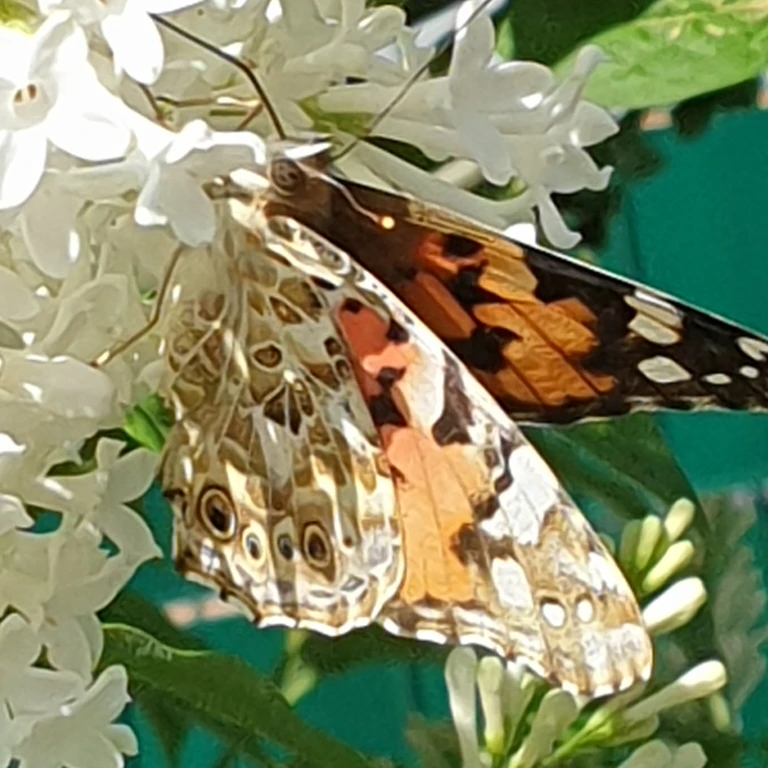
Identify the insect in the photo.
Vanessa cardui
